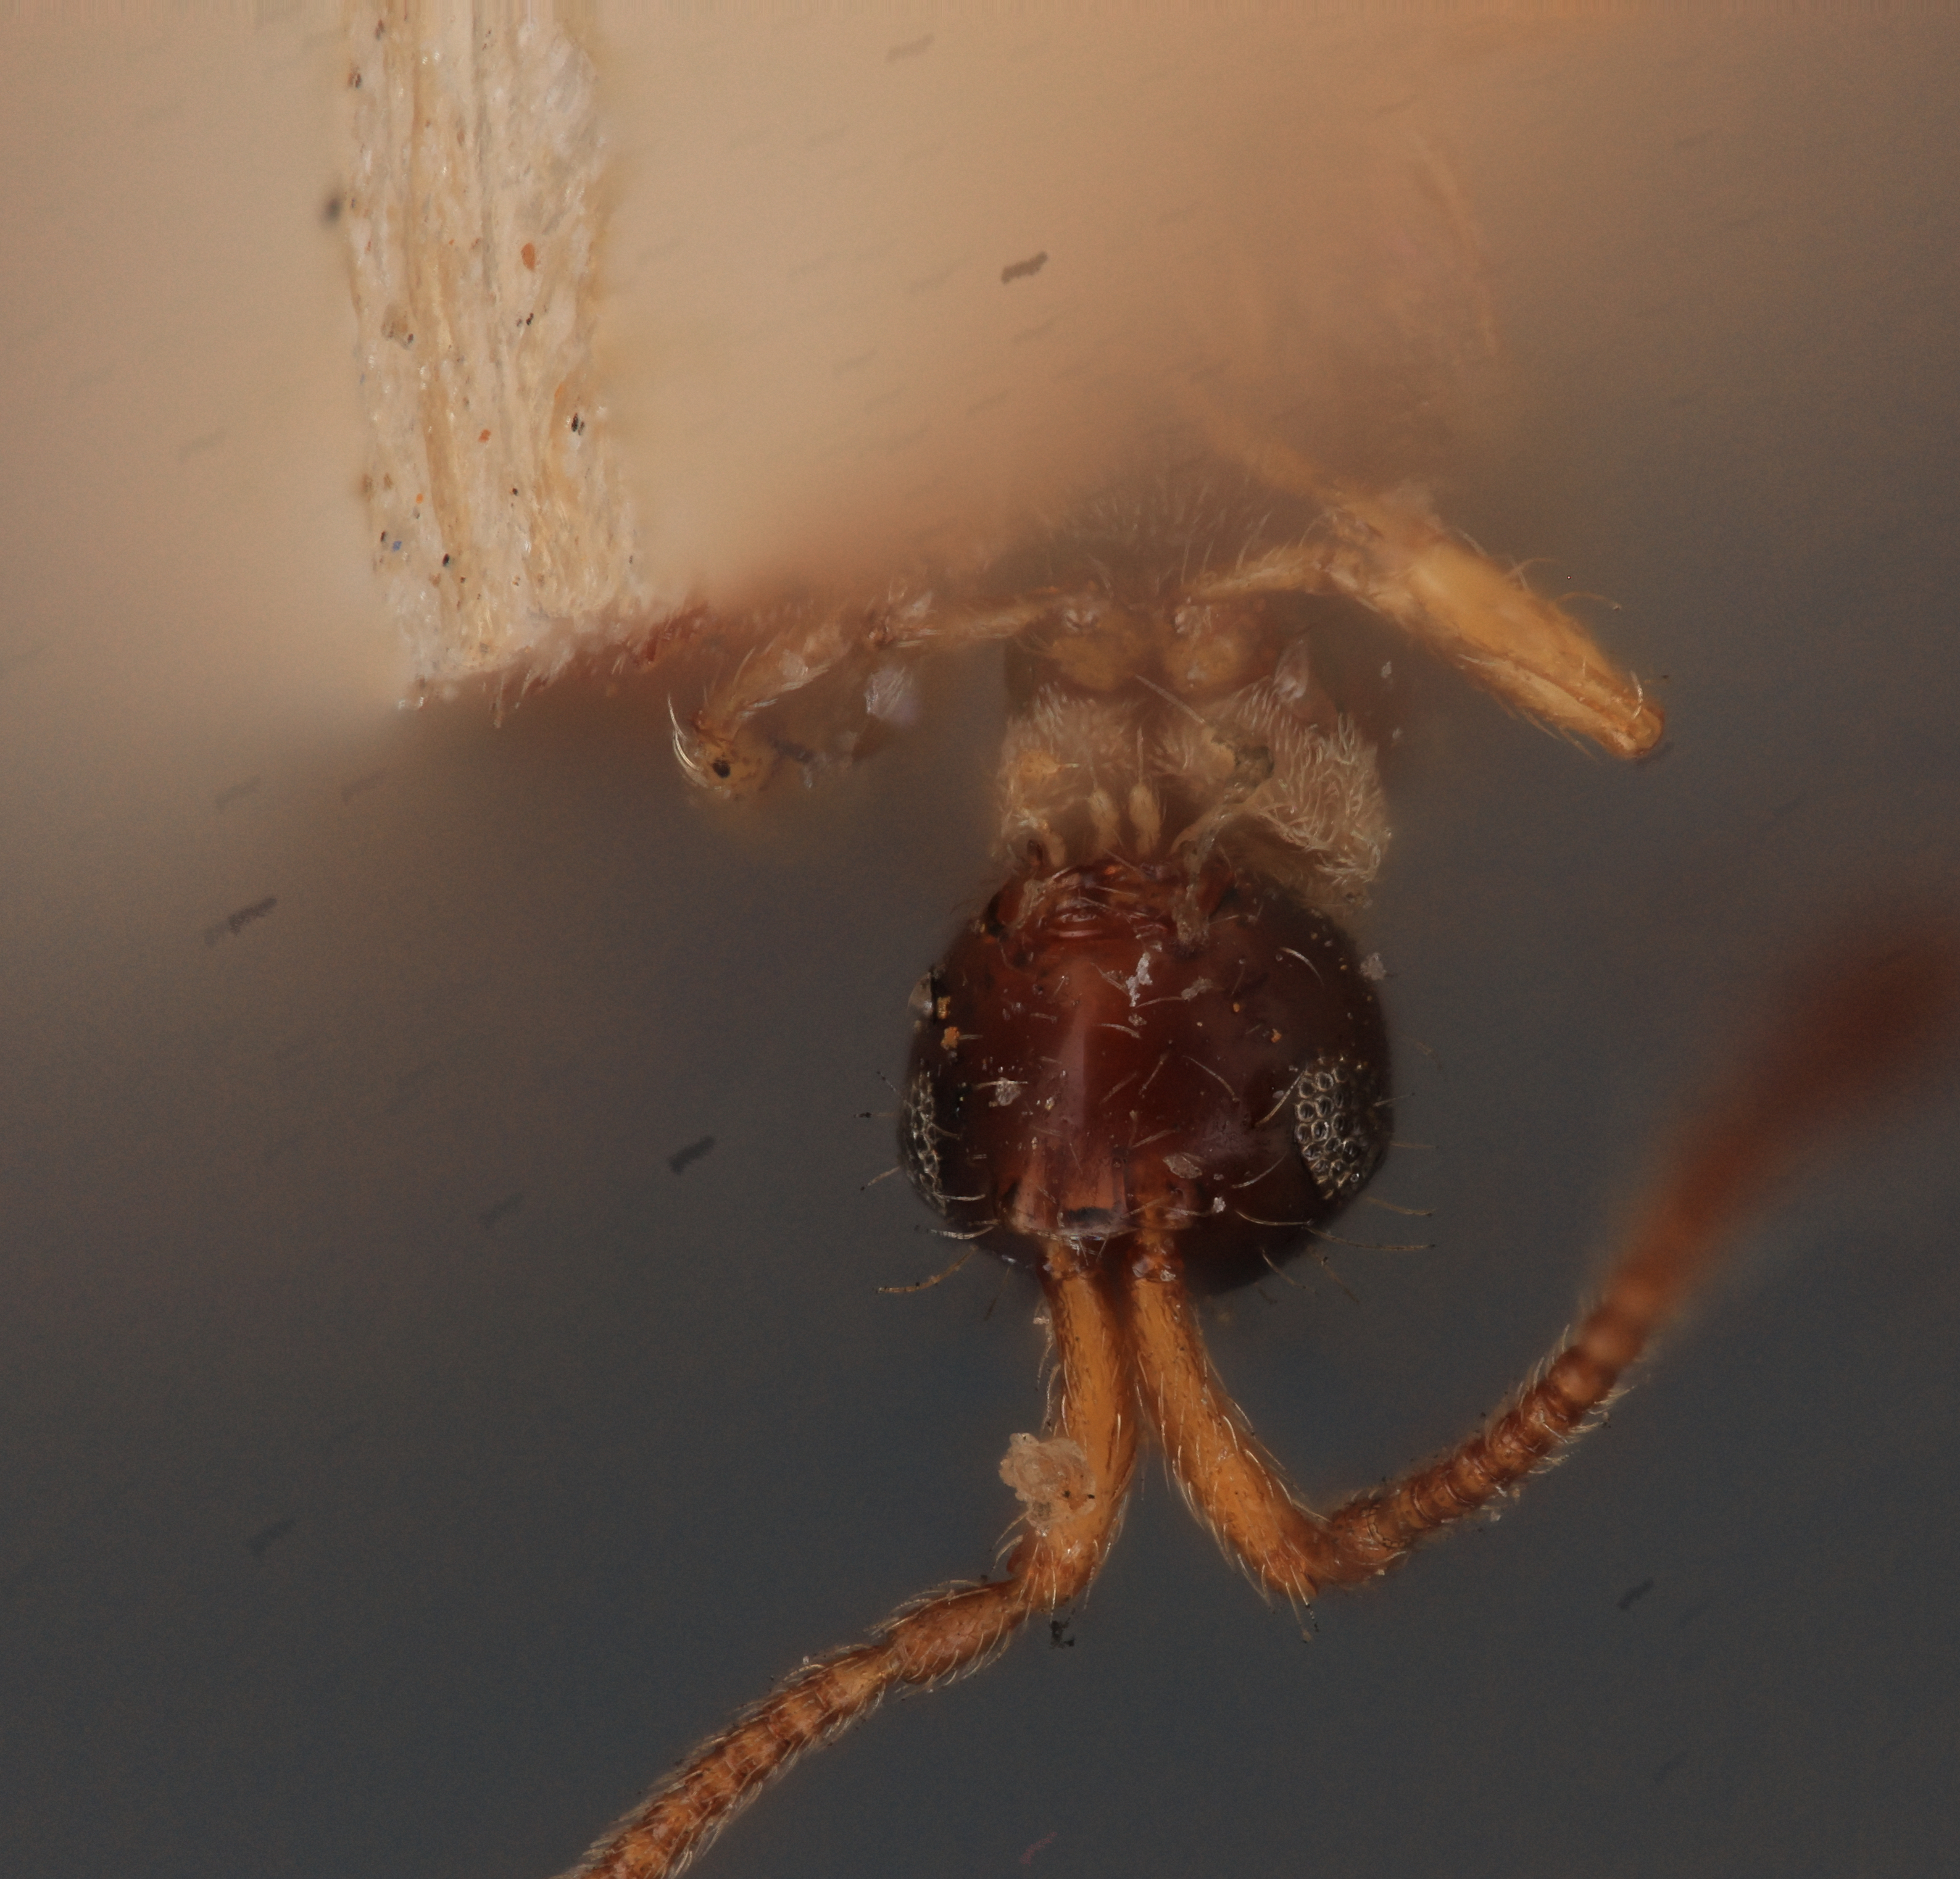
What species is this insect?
Monelata hirticollis
